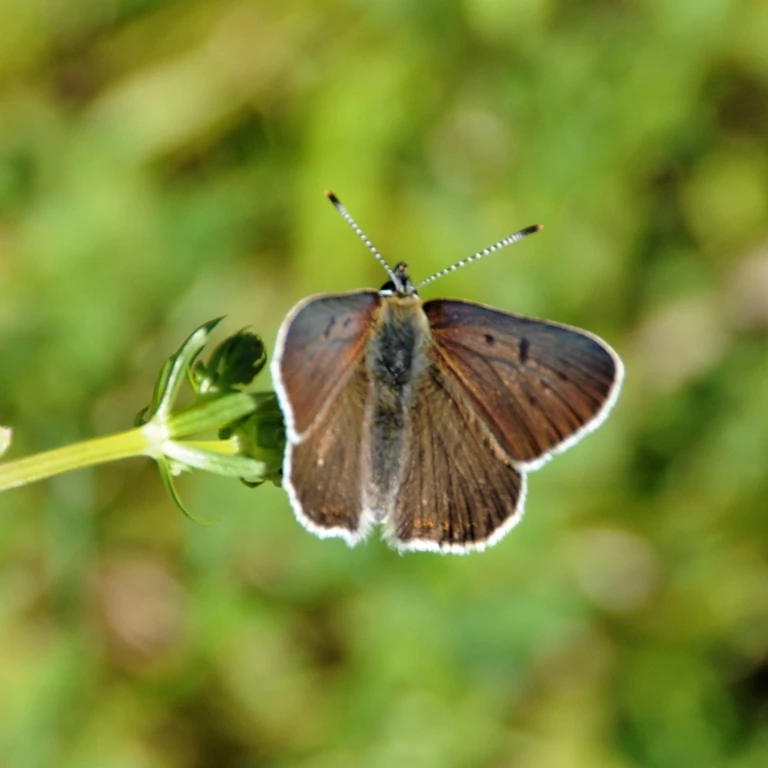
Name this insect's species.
Lycaena tityrus (also Loweia tityrus)
